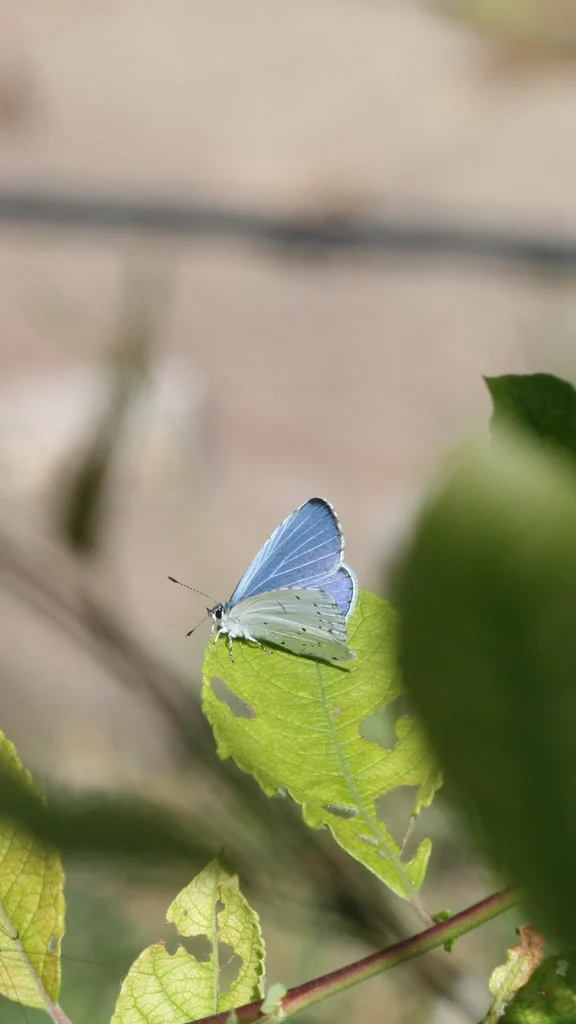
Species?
Celastrina argiolus
